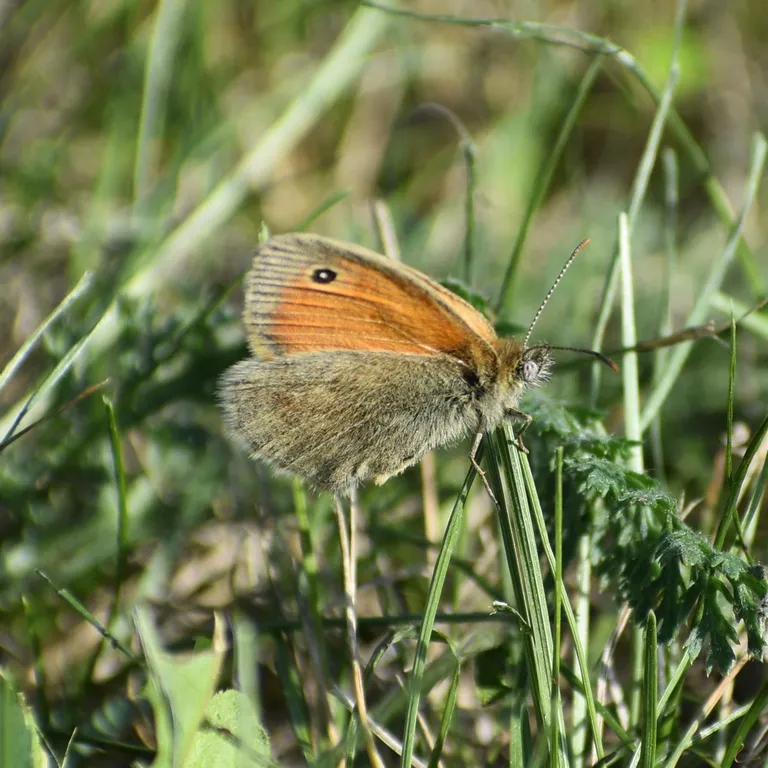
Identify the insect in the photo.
Coenonympha pamphilus
